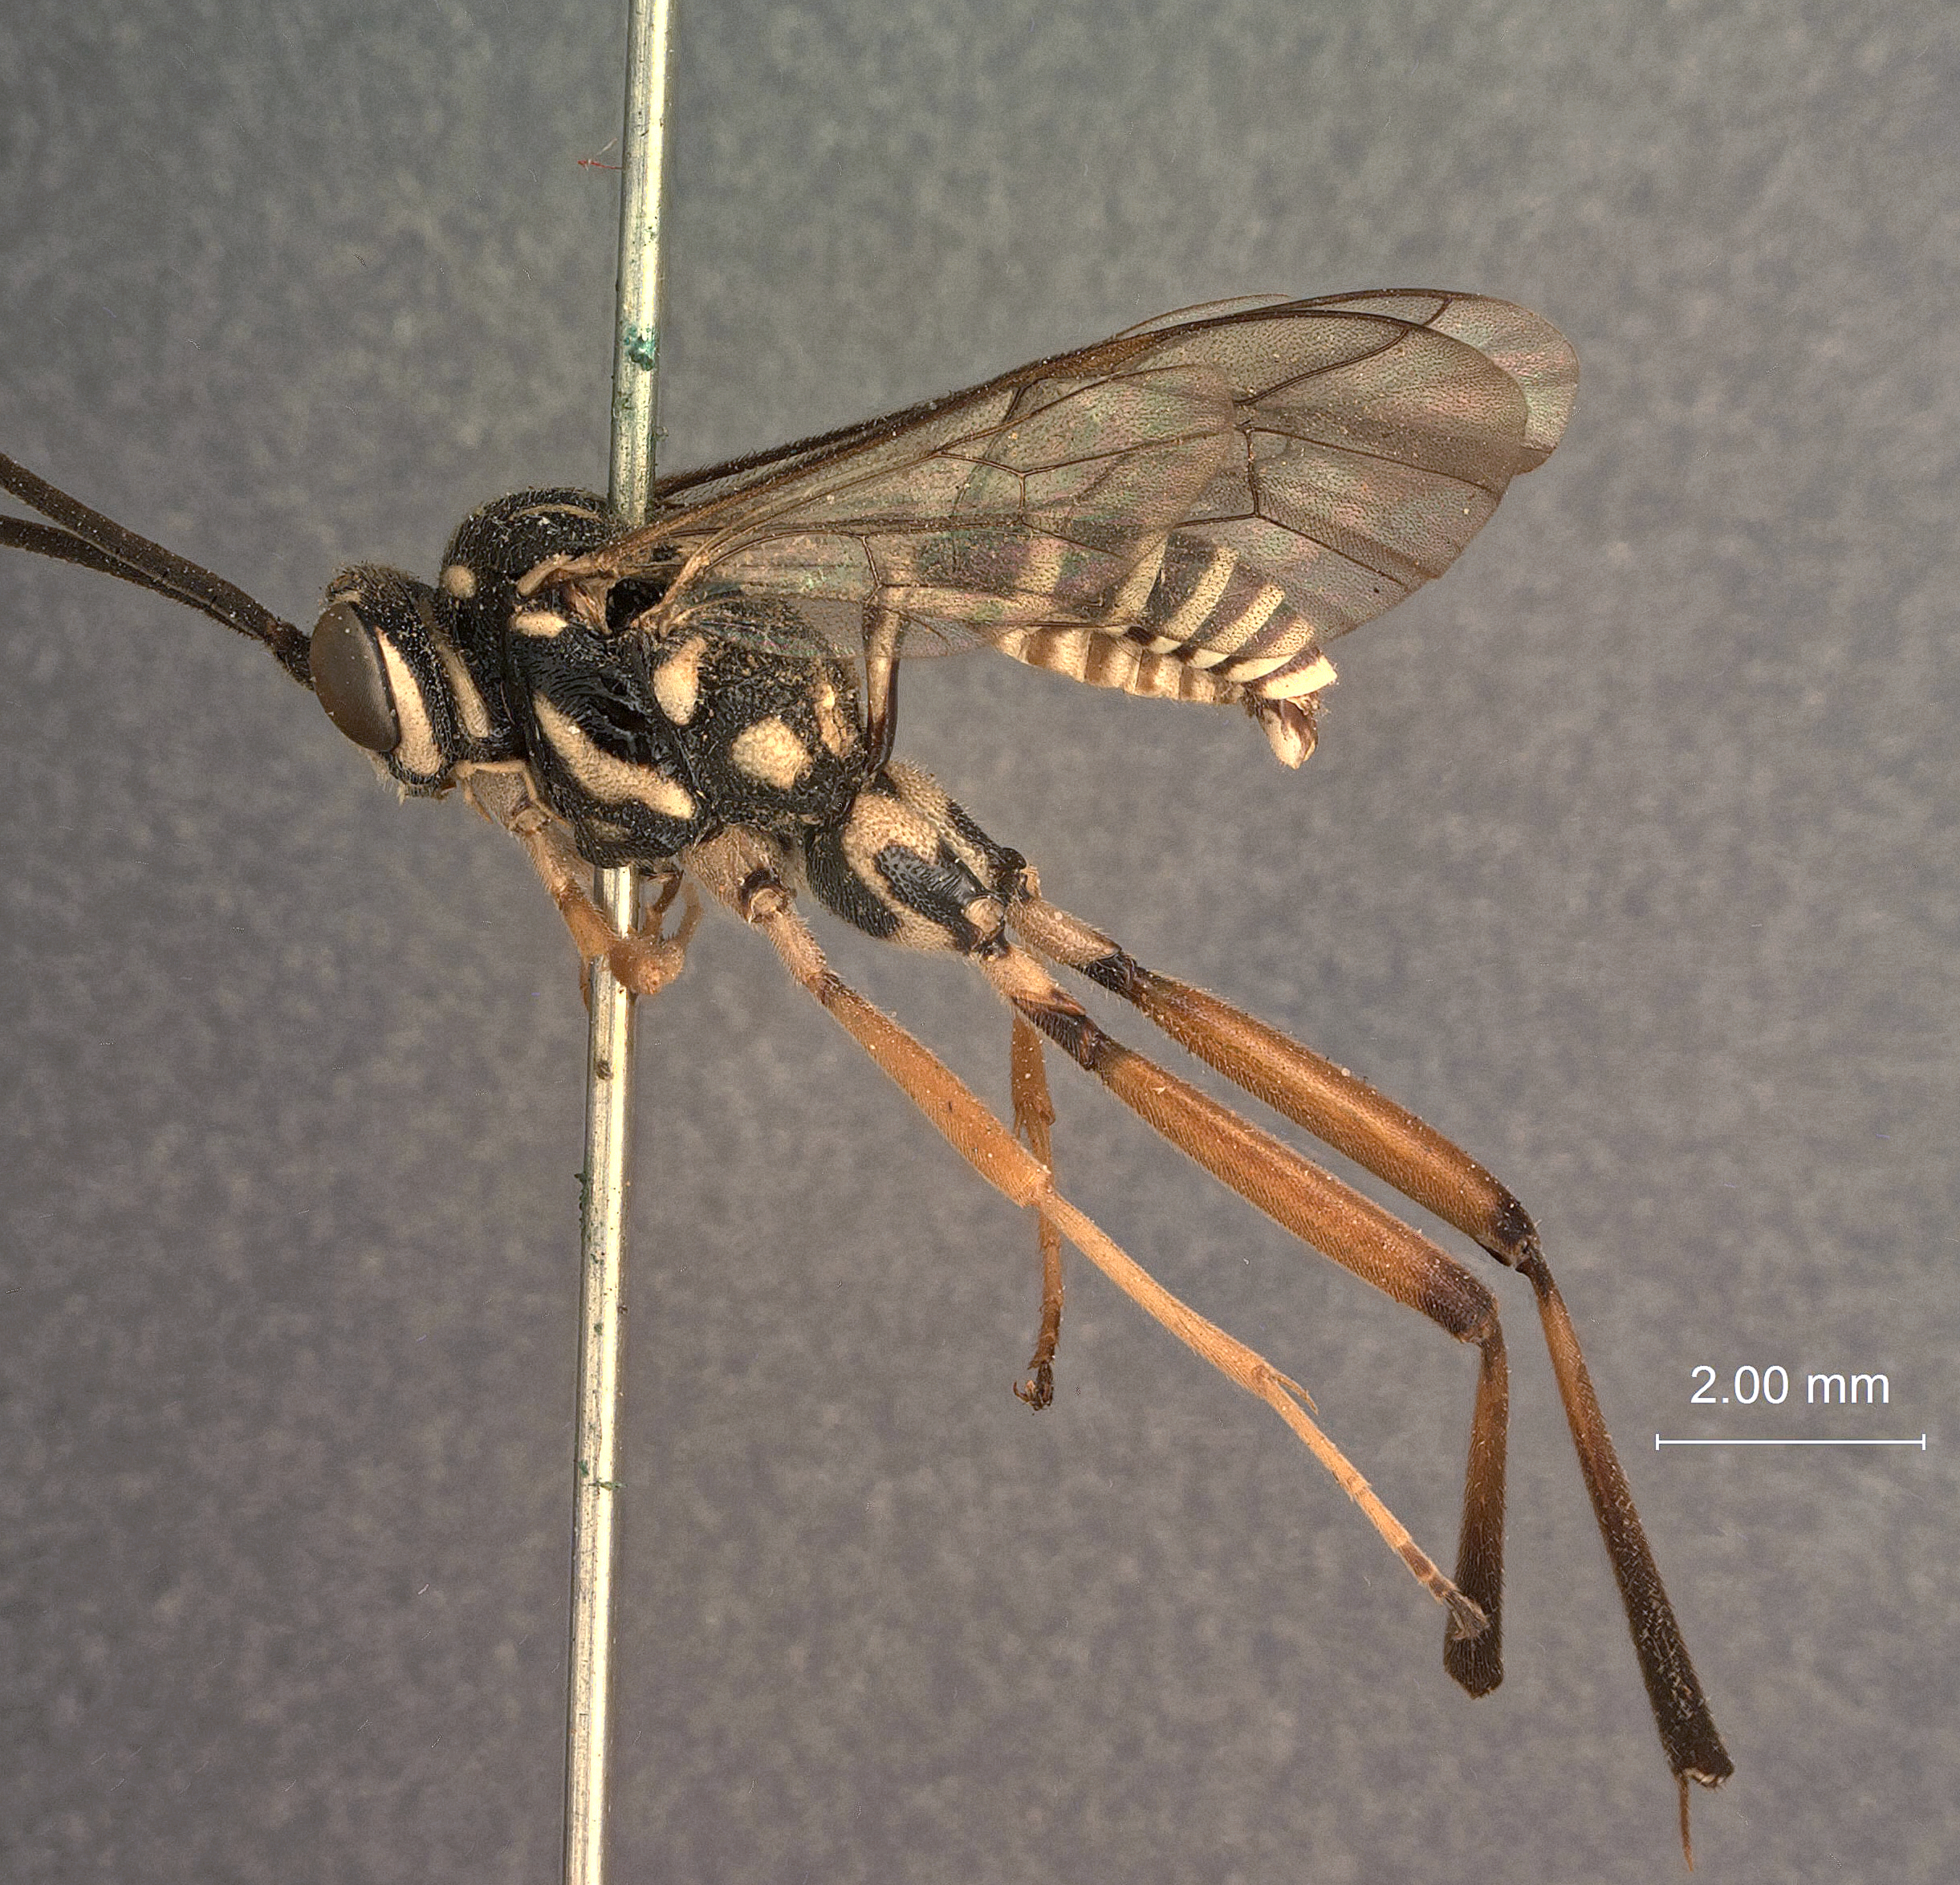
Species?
Crypturus albomaculatus
